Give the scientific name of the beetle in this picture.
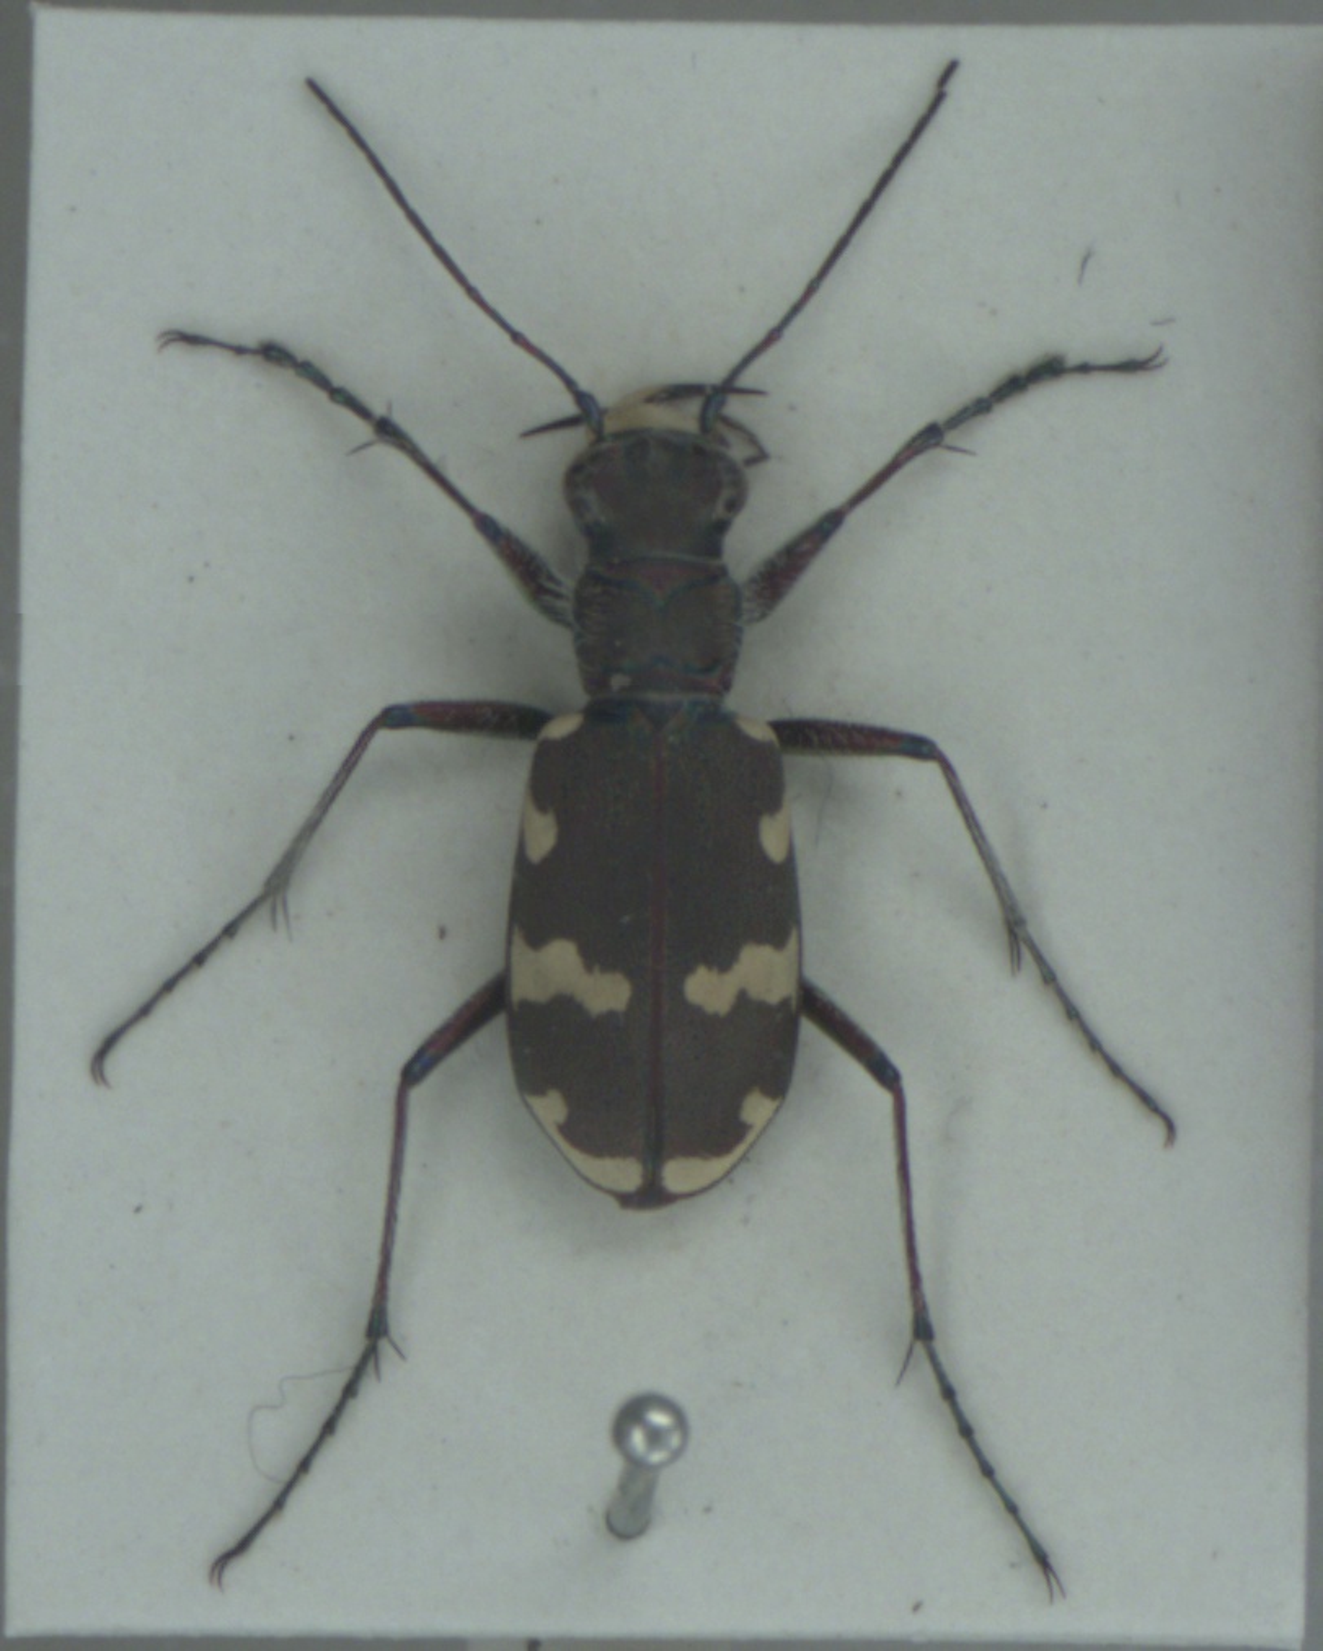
Cicindela hybrida
